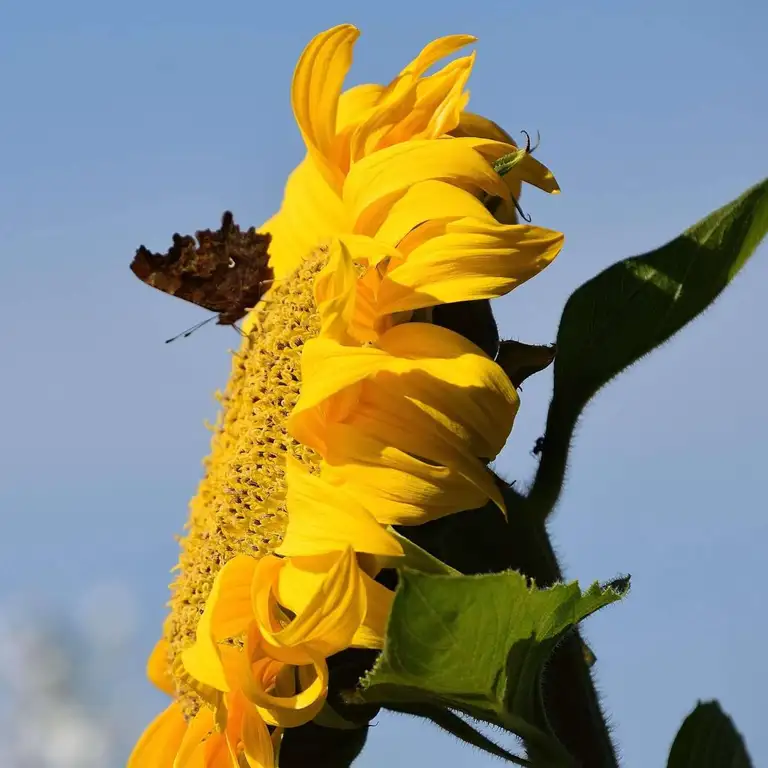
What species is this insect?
Polygonia c-album
